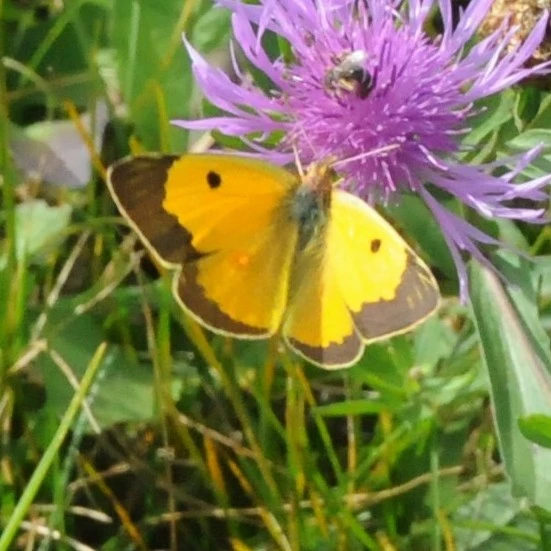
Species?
Colias croceus
